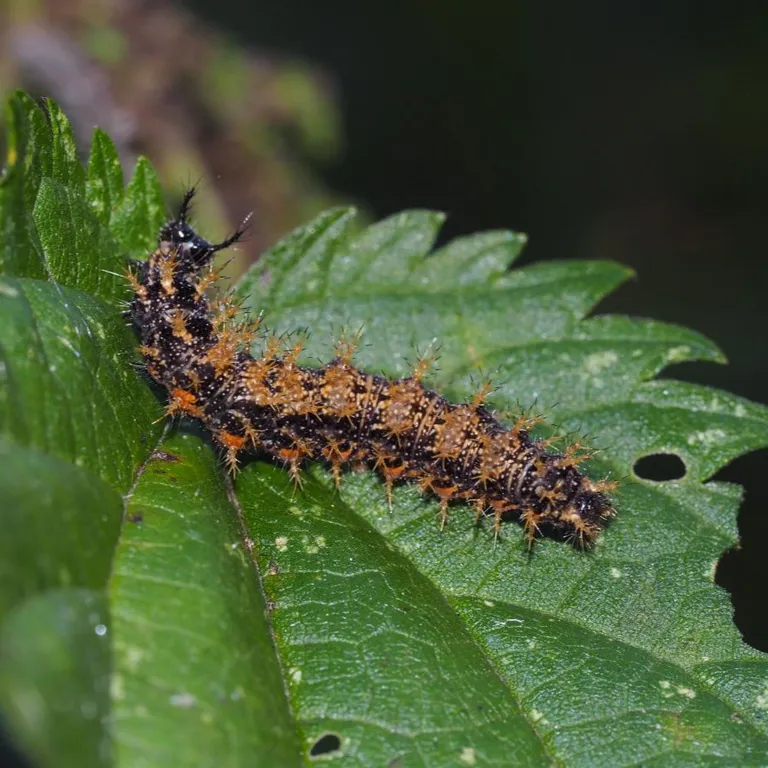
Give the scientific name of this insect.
Araschnia levana
